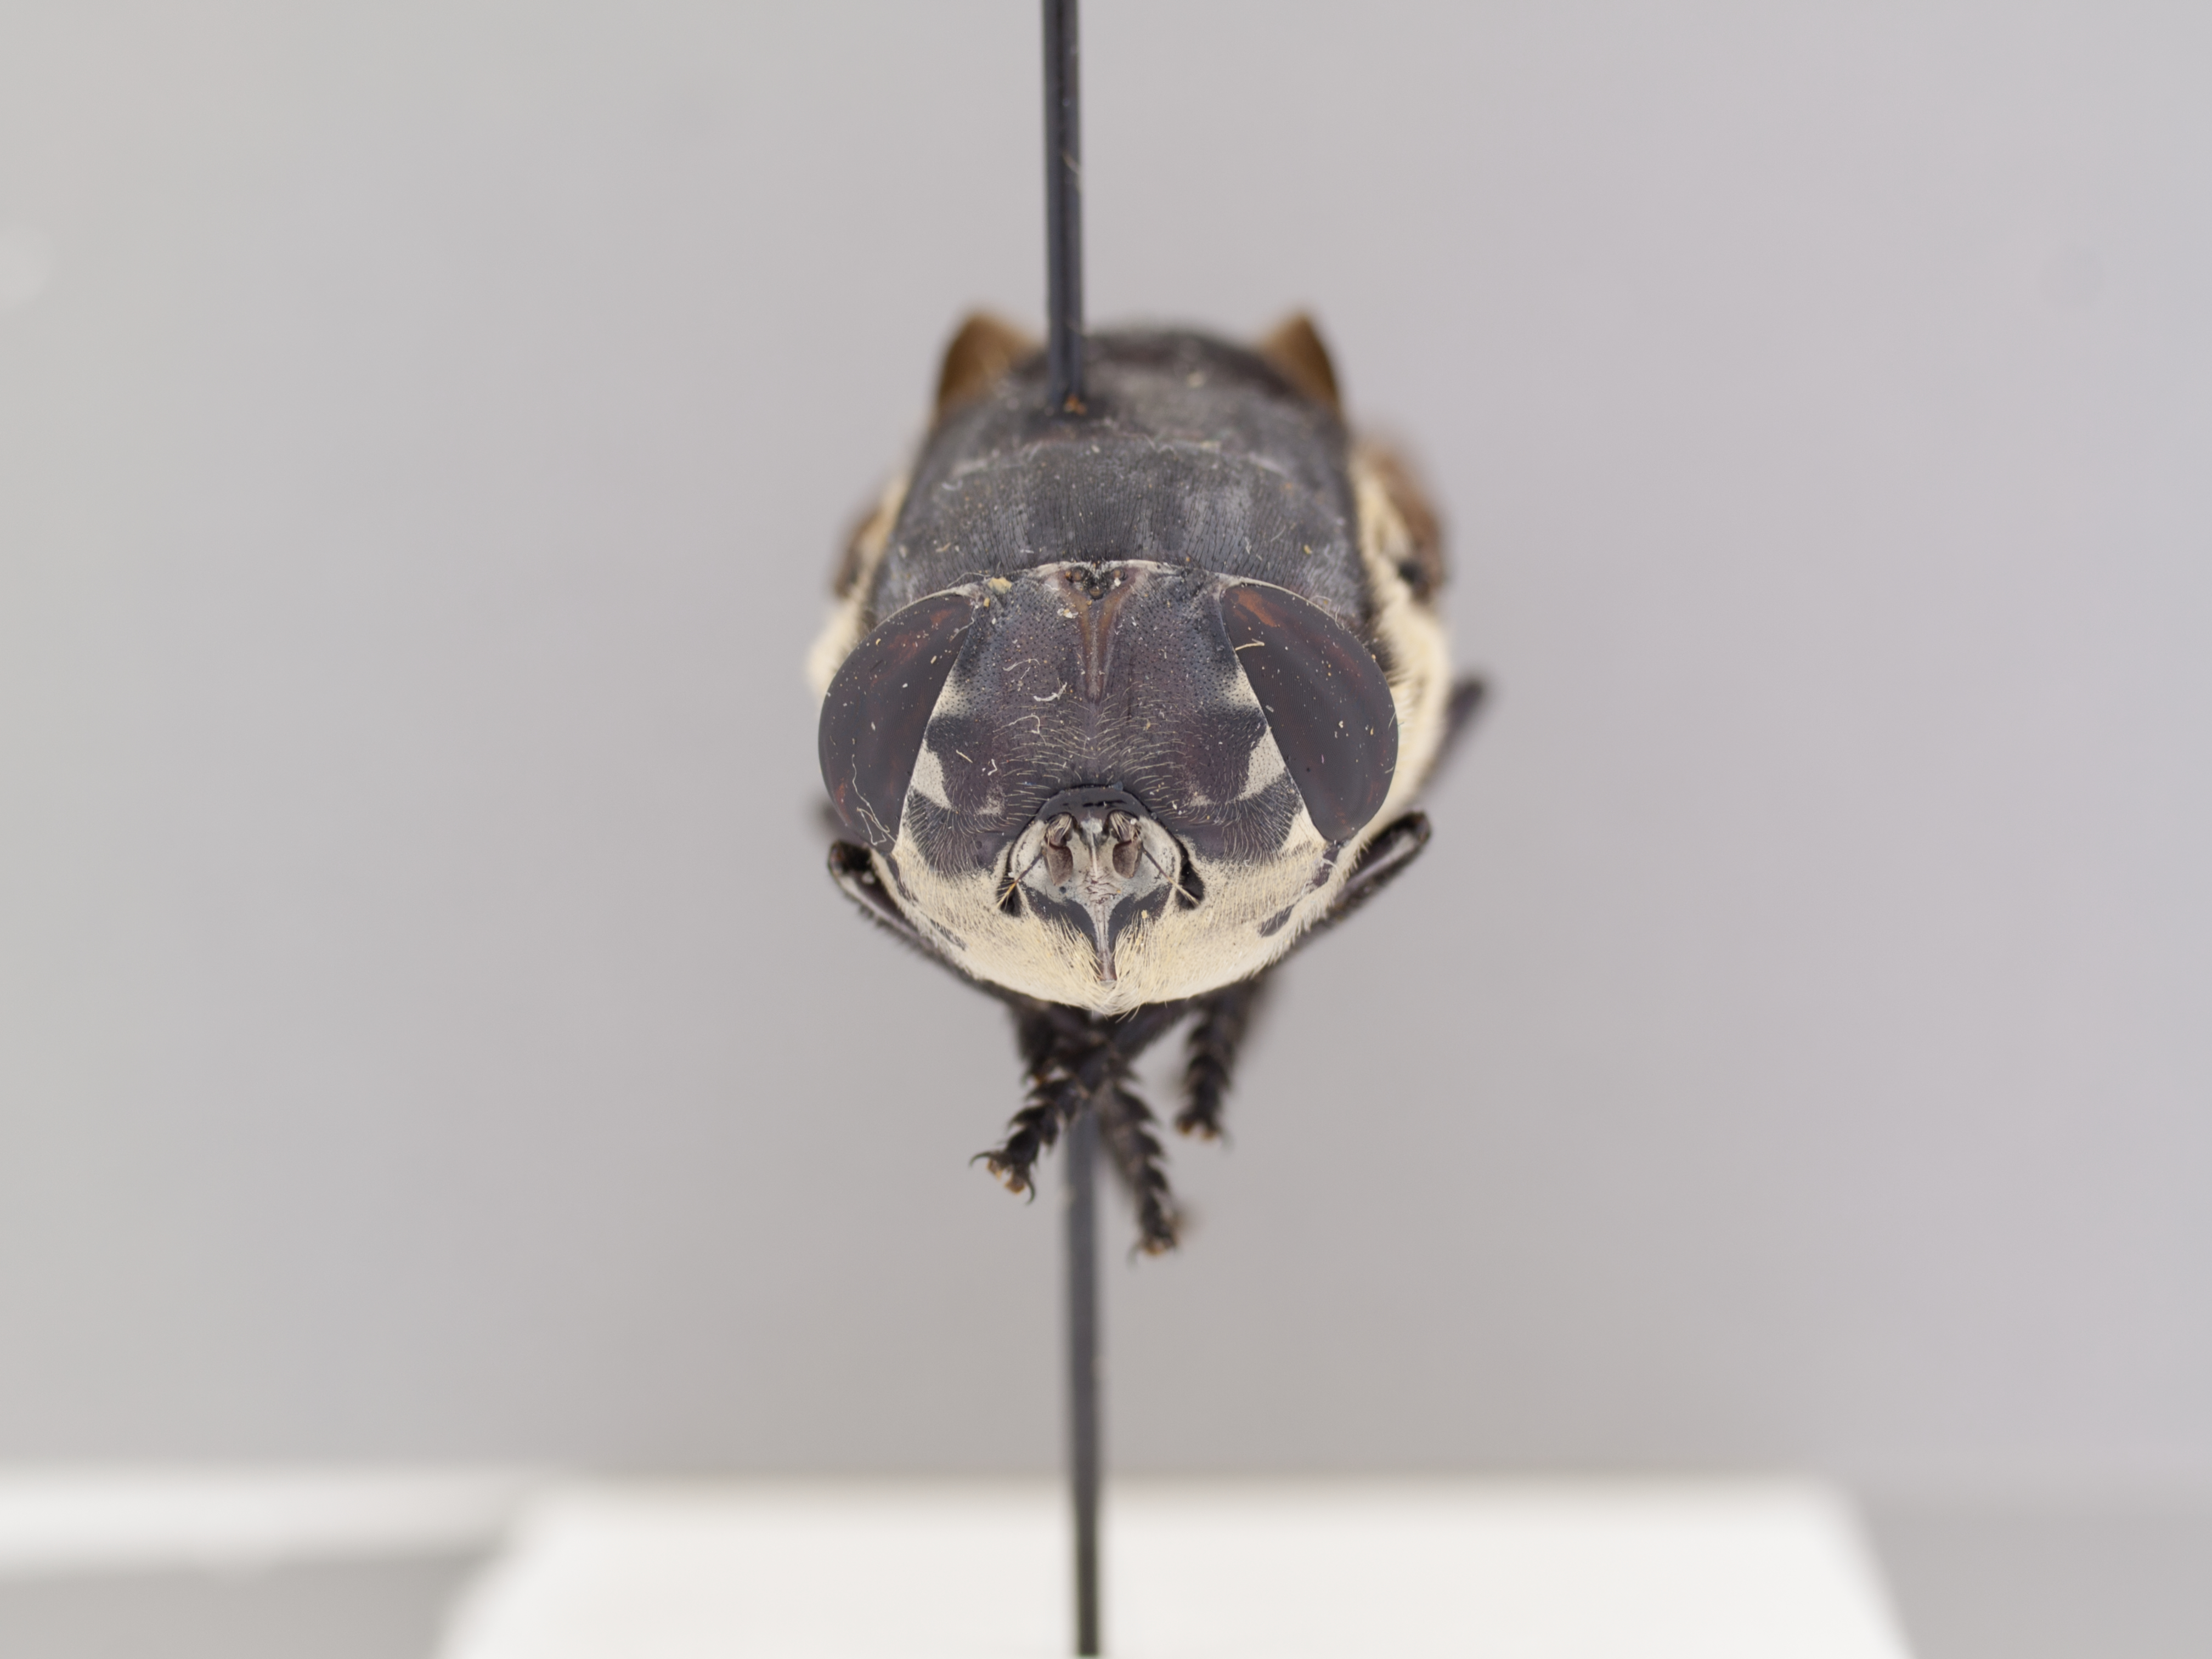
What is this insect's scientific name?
Cuterebra lepusculi
